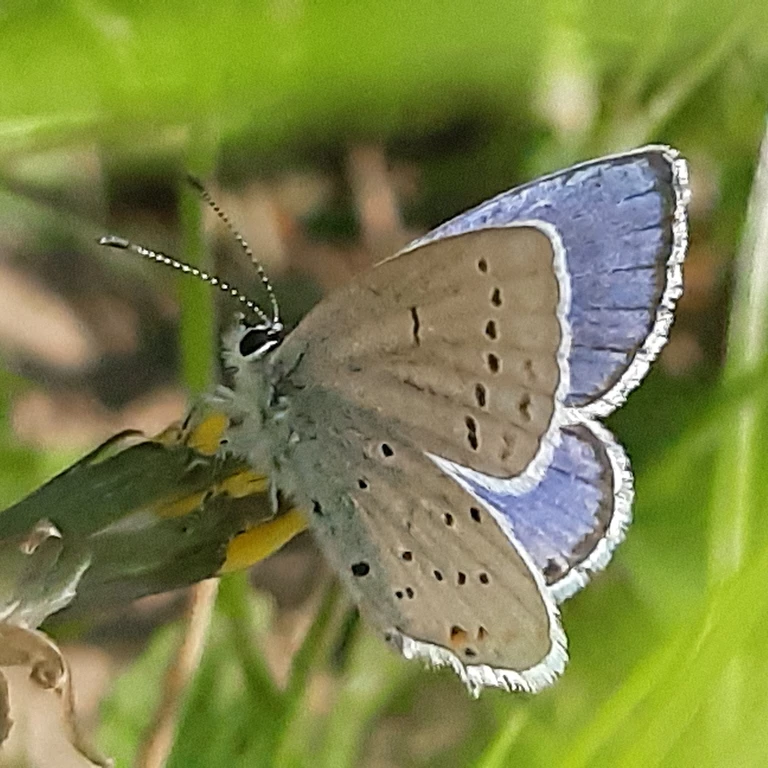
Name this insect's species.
Cupido argiades (also Elkalyce argiades)
